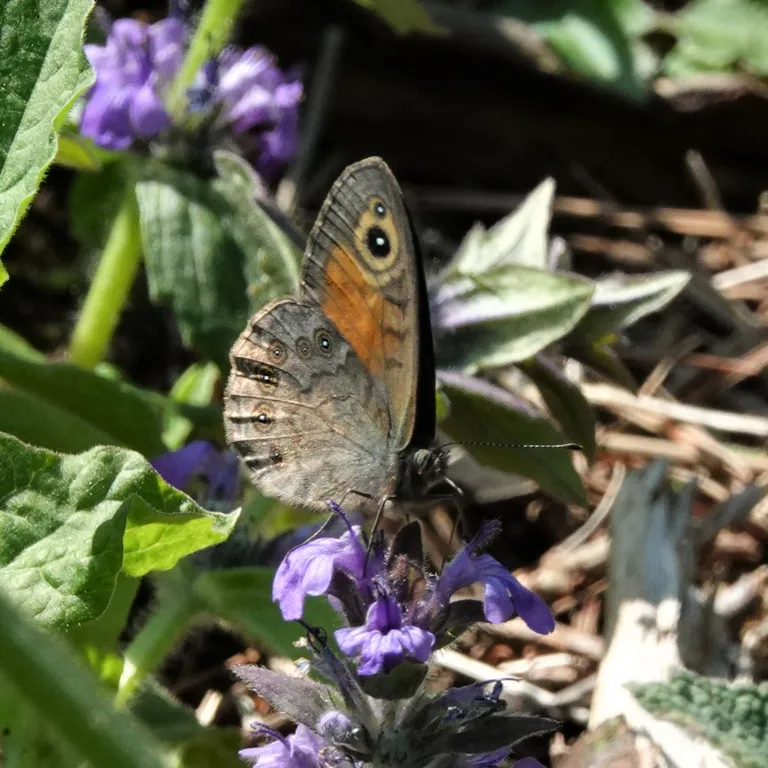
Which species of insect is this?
Lasiommata maera (also Pararge maera)
